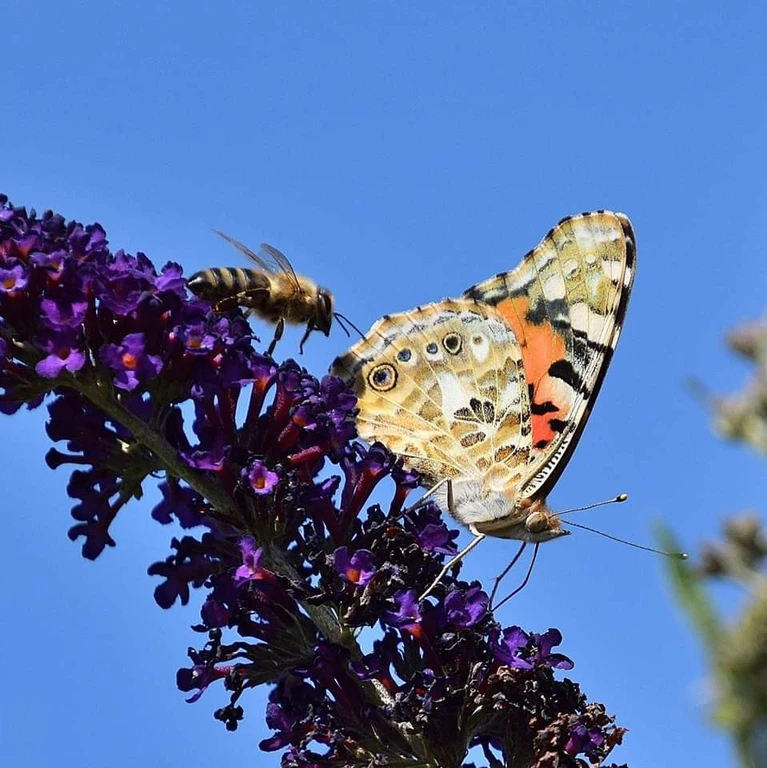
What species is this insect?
Vanessa cardui
